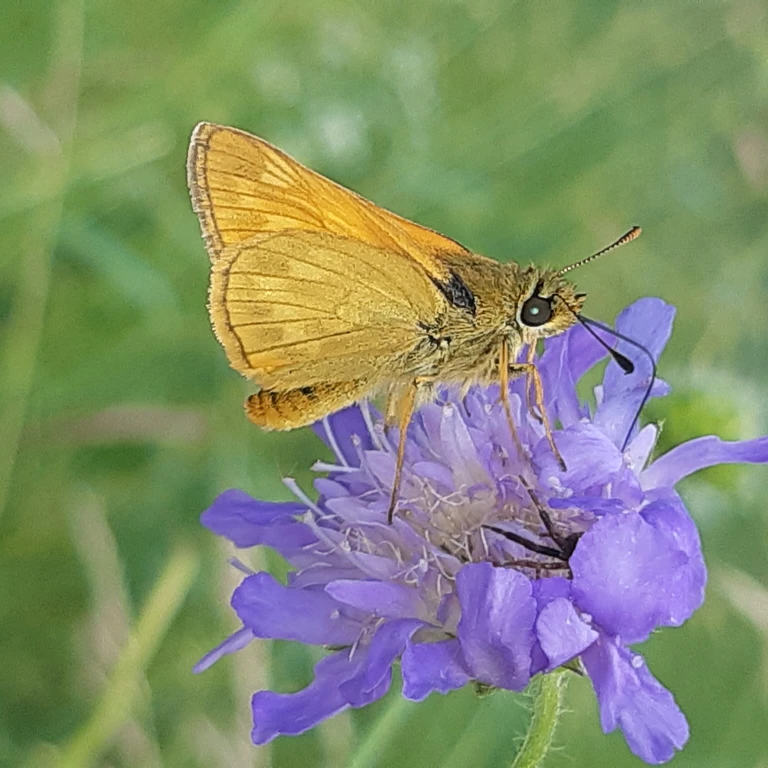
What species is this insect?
Ochlodes sylvanus (also Ochlodes venata)
